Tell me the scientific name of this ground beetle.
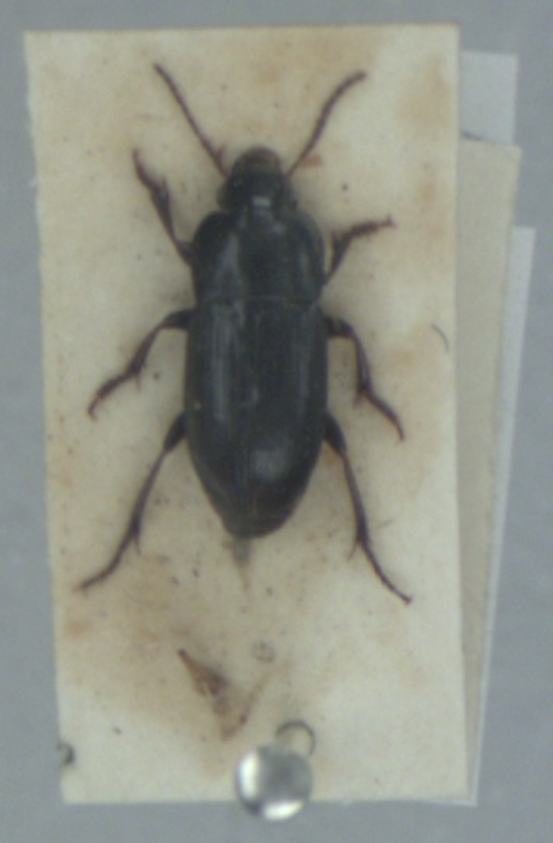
Harpalus anxius
